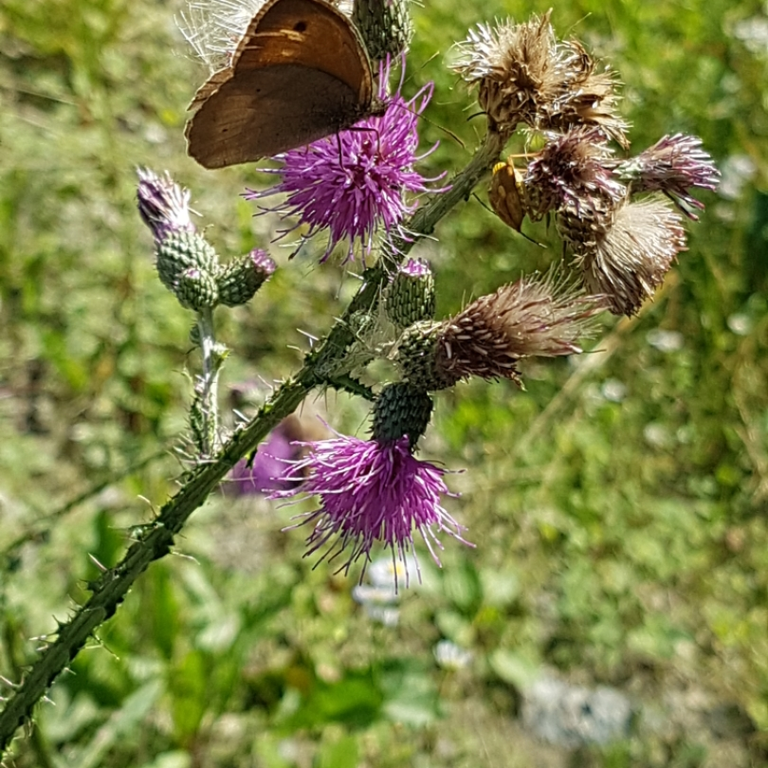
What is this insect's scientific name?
Maniola jurtina
